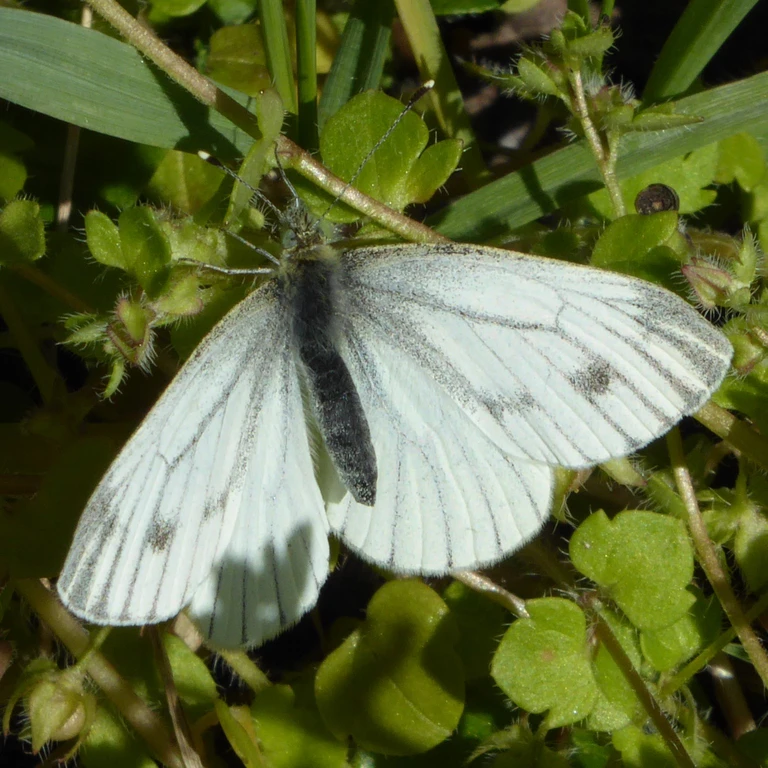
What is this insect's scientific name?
Pieris napi
